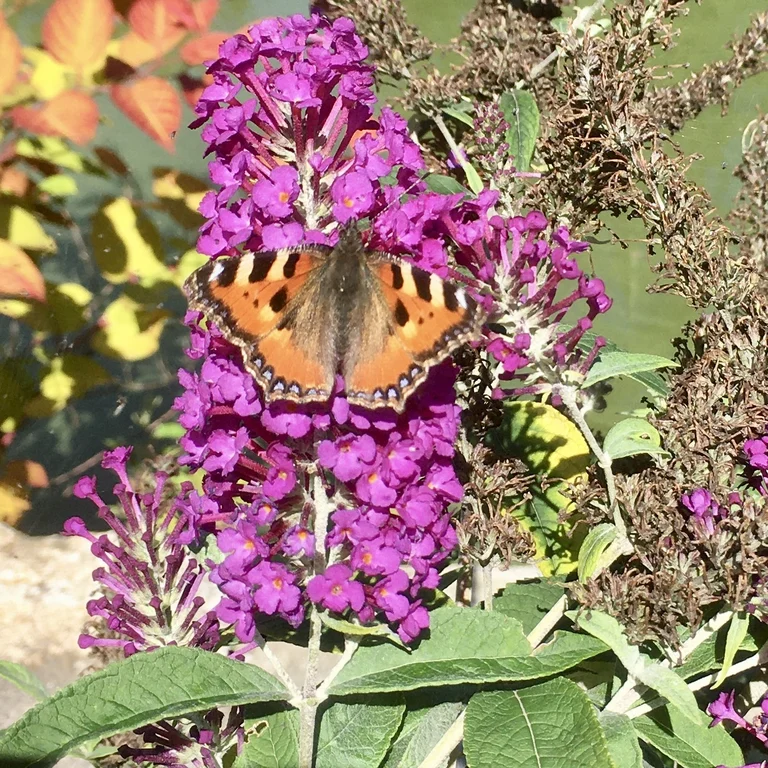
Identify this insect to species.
Aglais urticae
